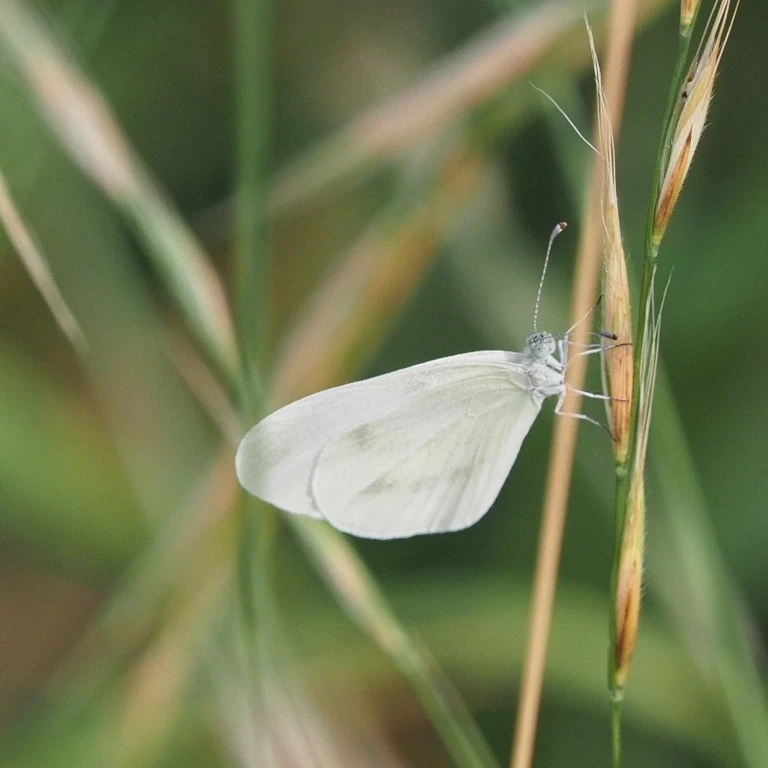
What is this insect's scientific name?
Leptidea sinapis/juvernica
